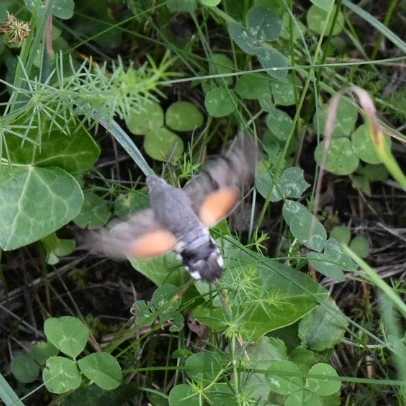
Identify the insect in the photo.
Macroglossum stellatarum
